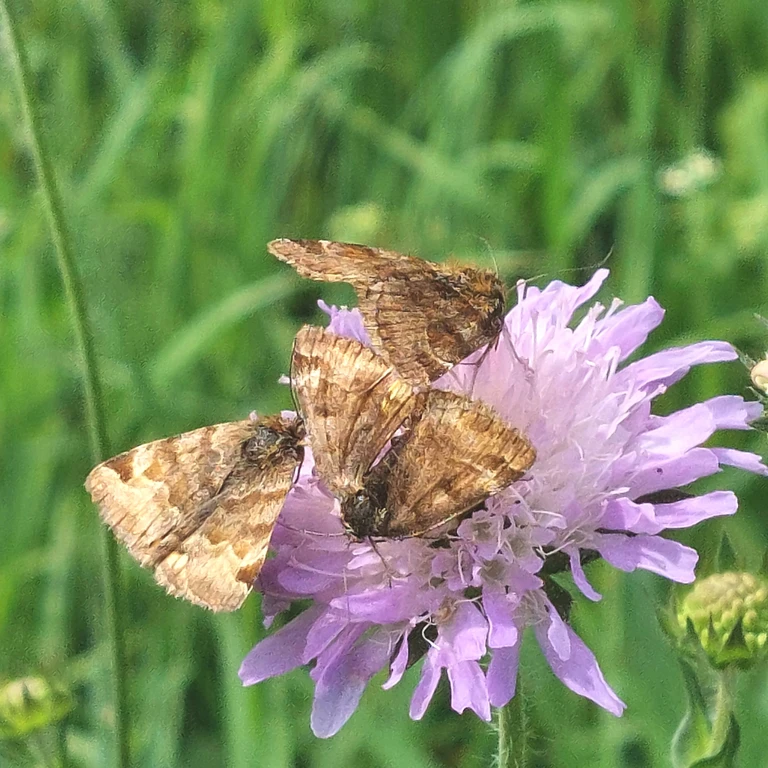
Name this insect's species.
Euclidia glyphica
